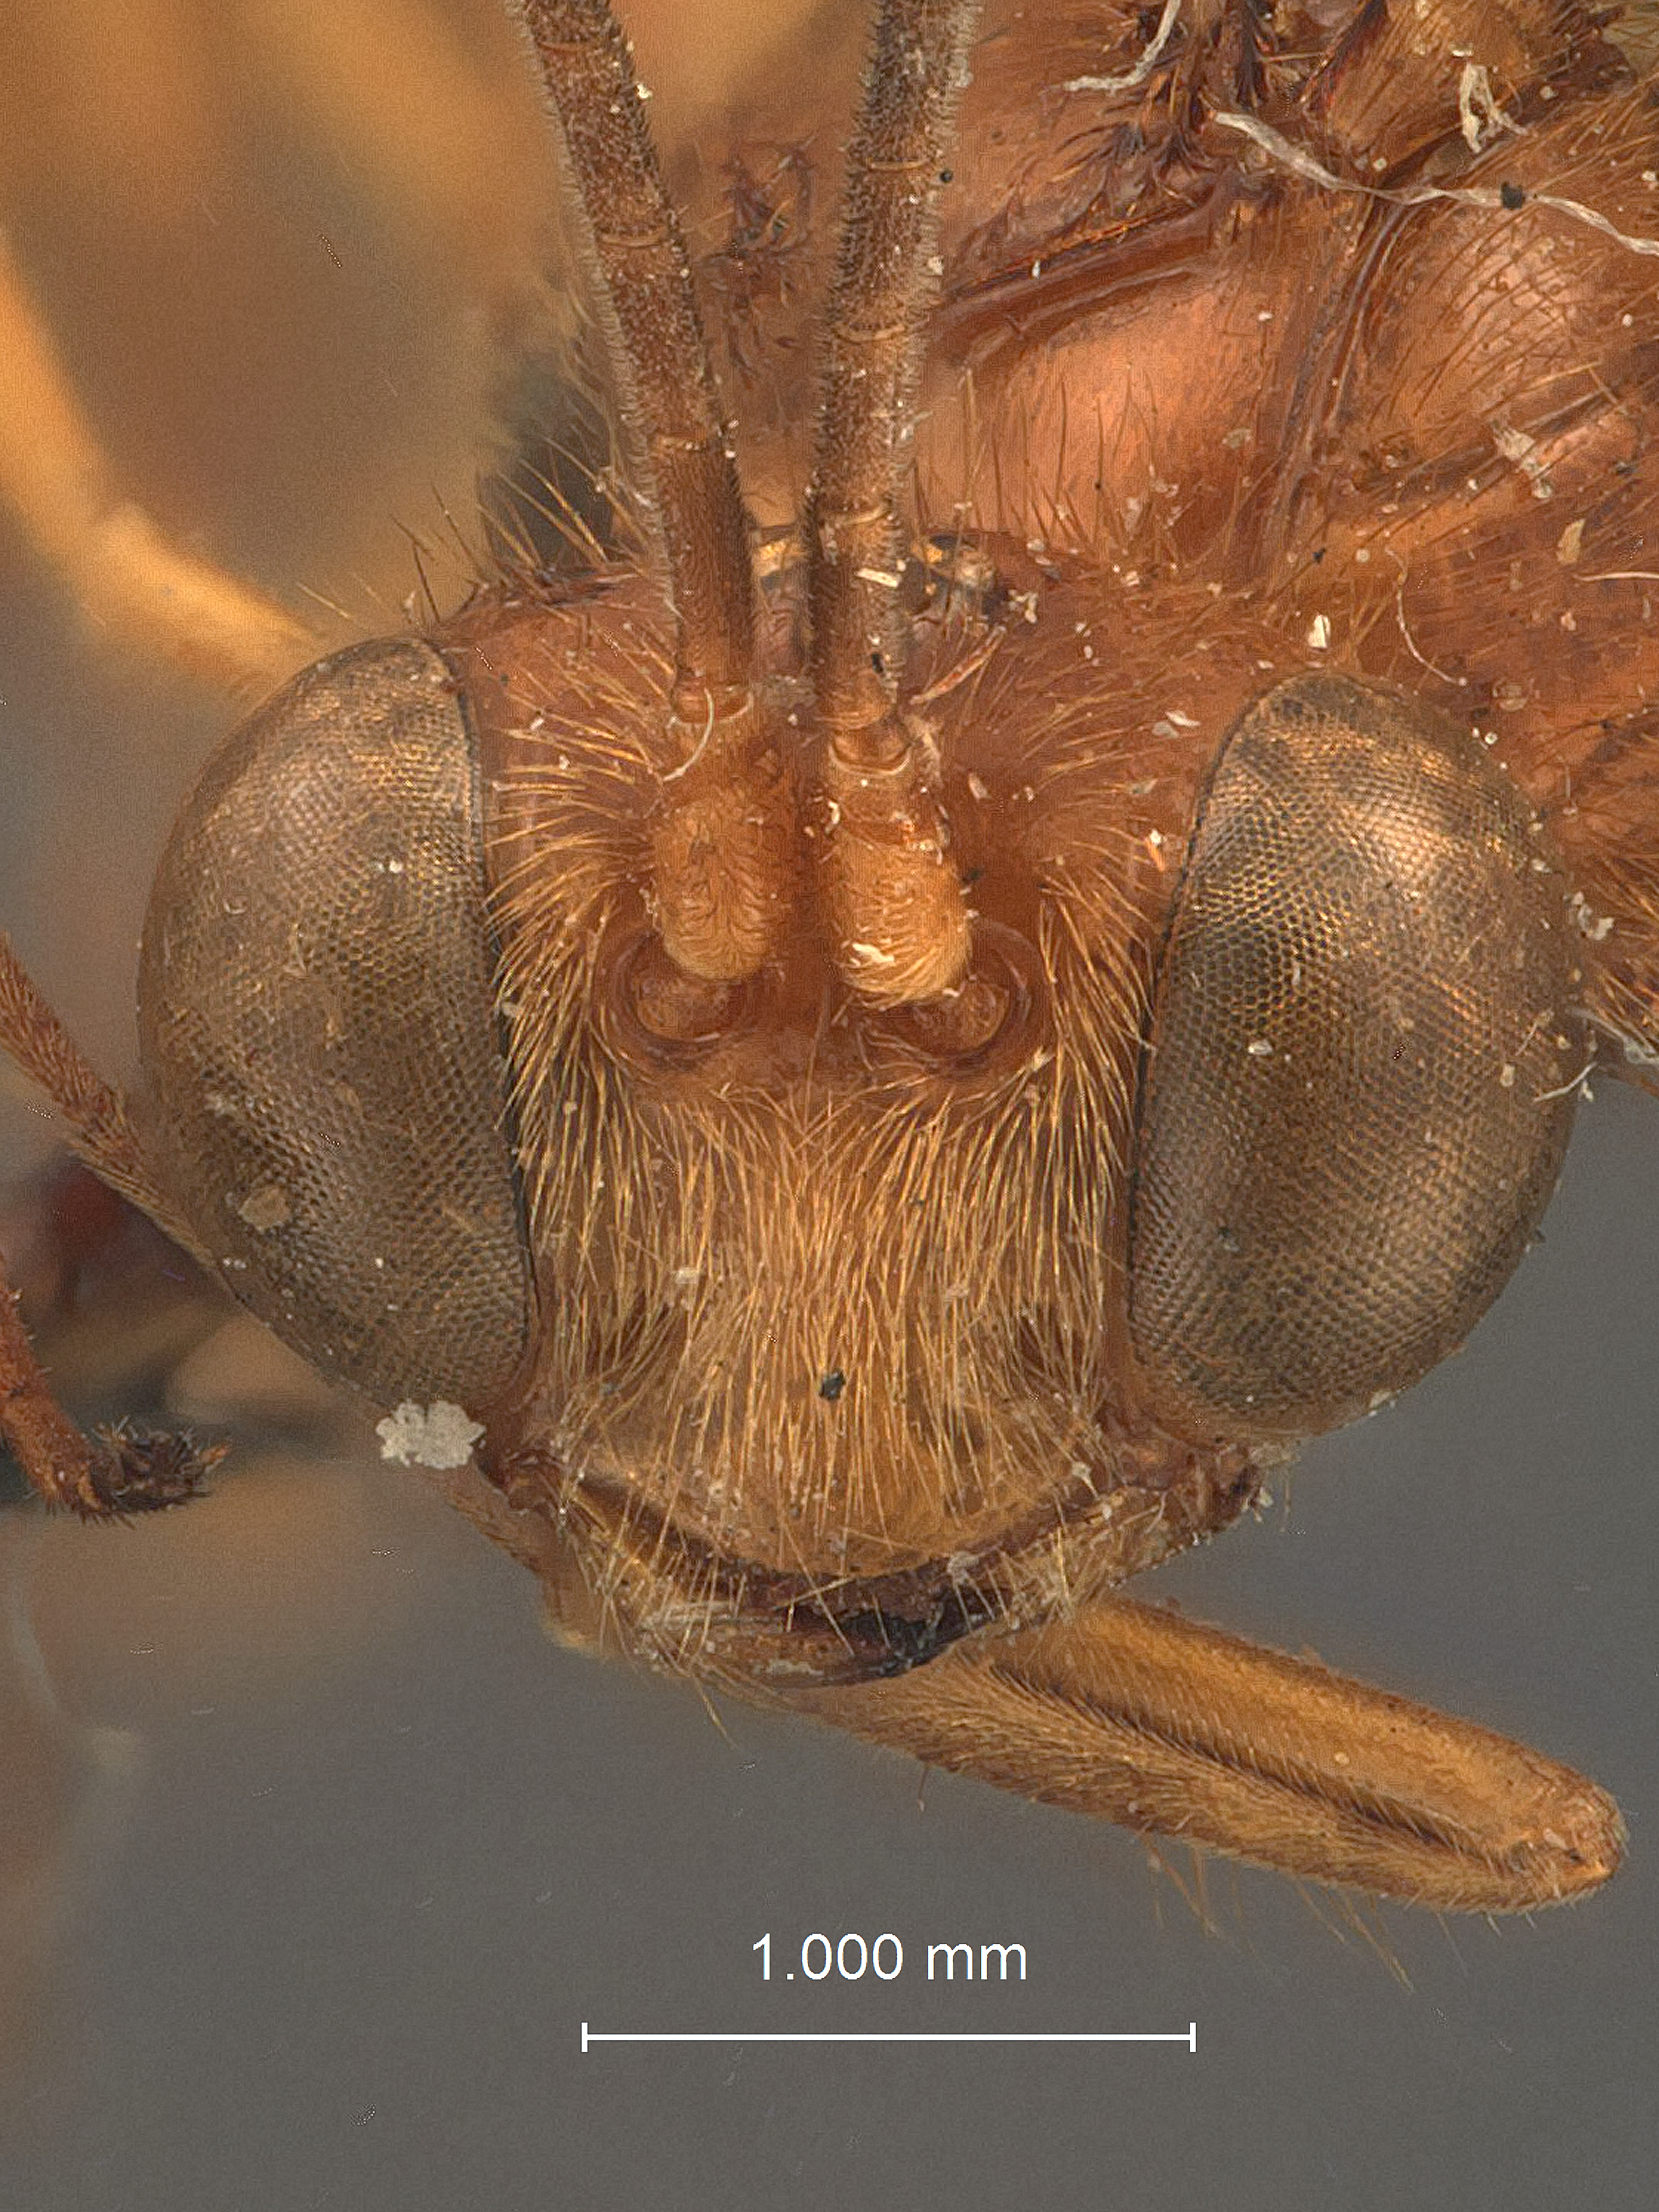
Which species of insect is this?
Chrysocryptus romani
